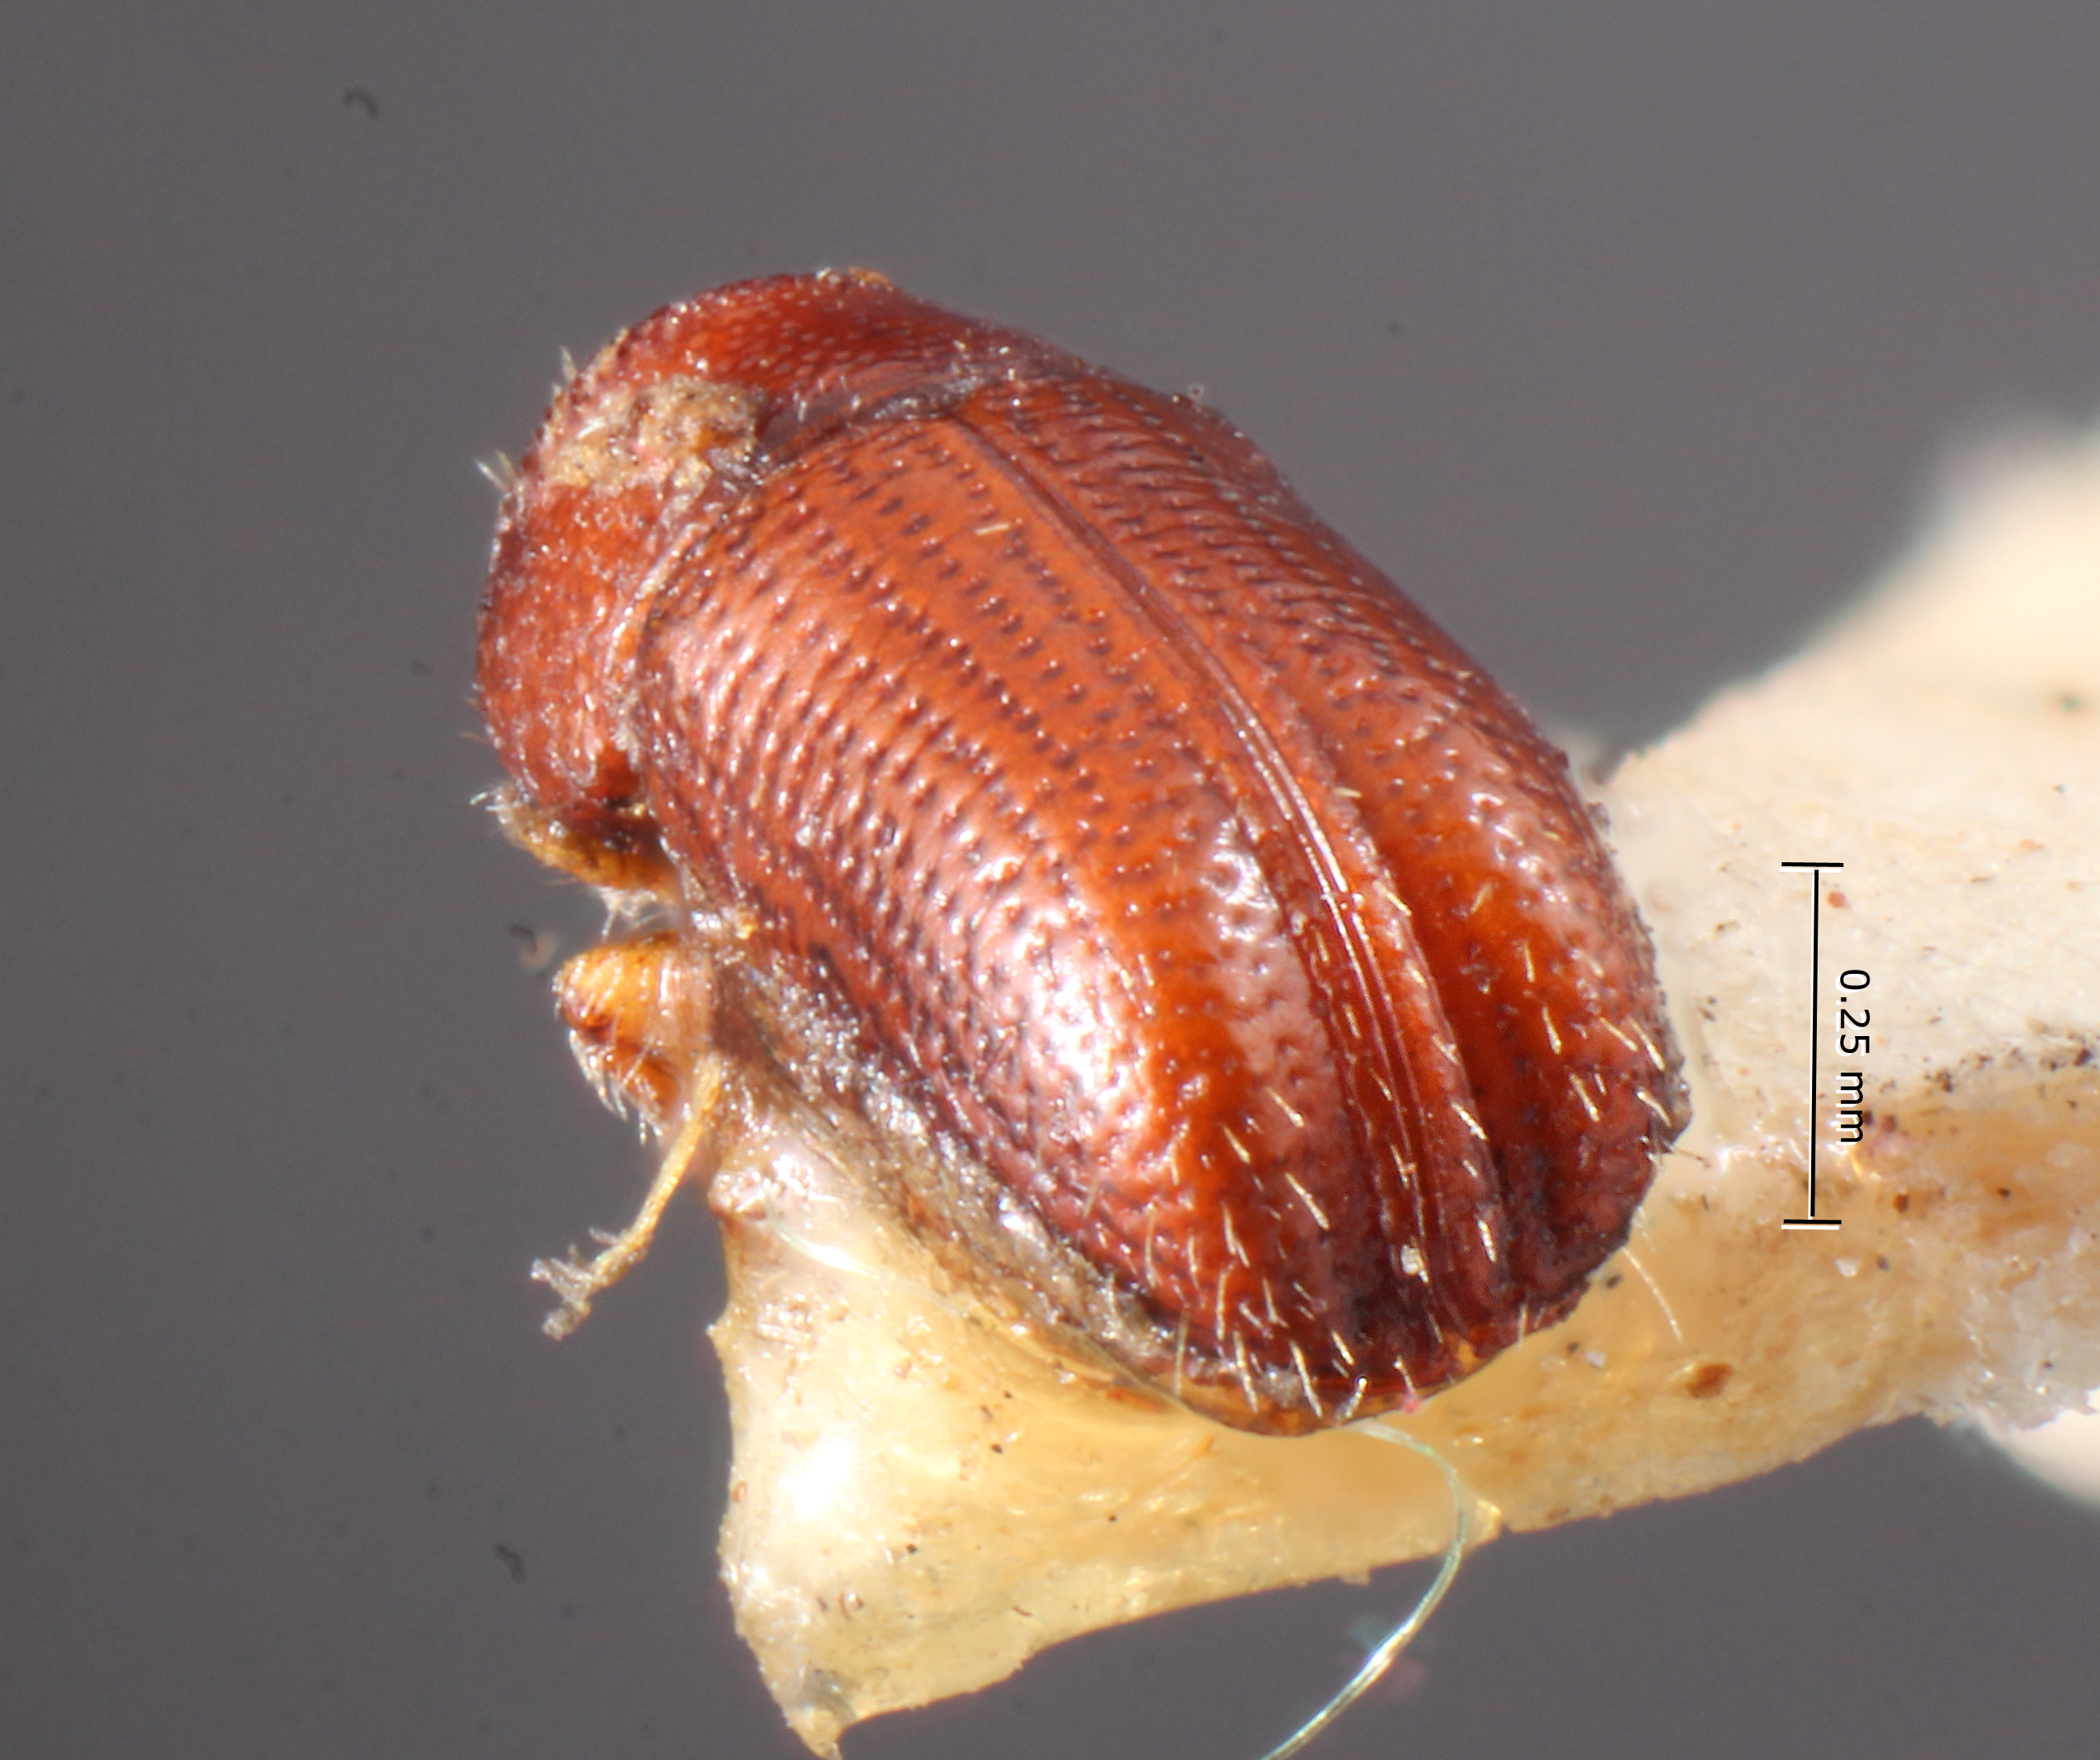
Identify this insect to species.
Pityophthorus lautus
